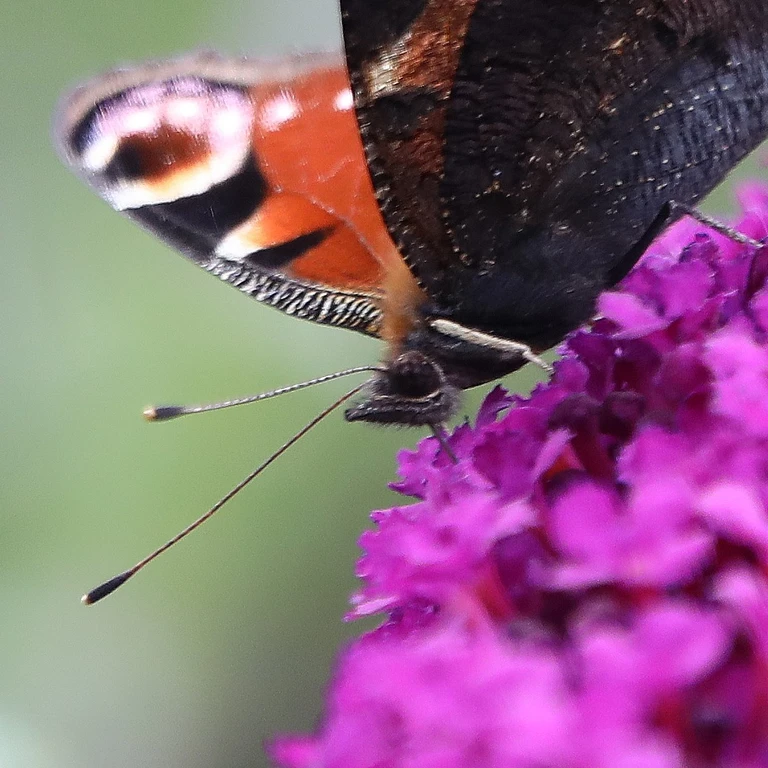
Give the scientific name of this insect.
Aglais io
